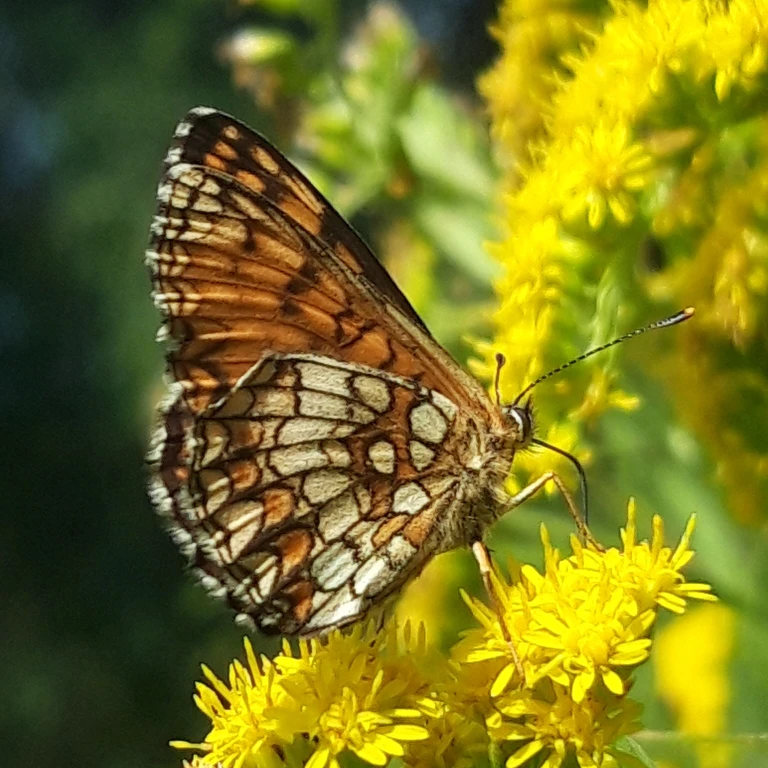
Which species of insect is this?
Melitaea athalia
